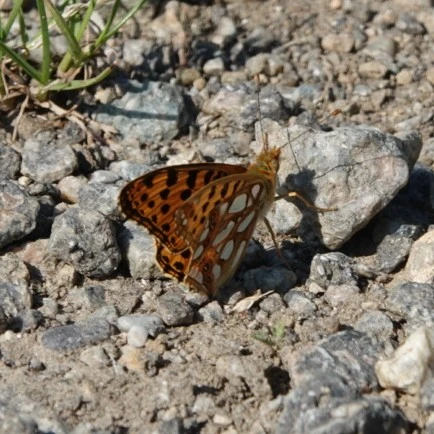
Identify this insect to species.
Issoria lathonia
